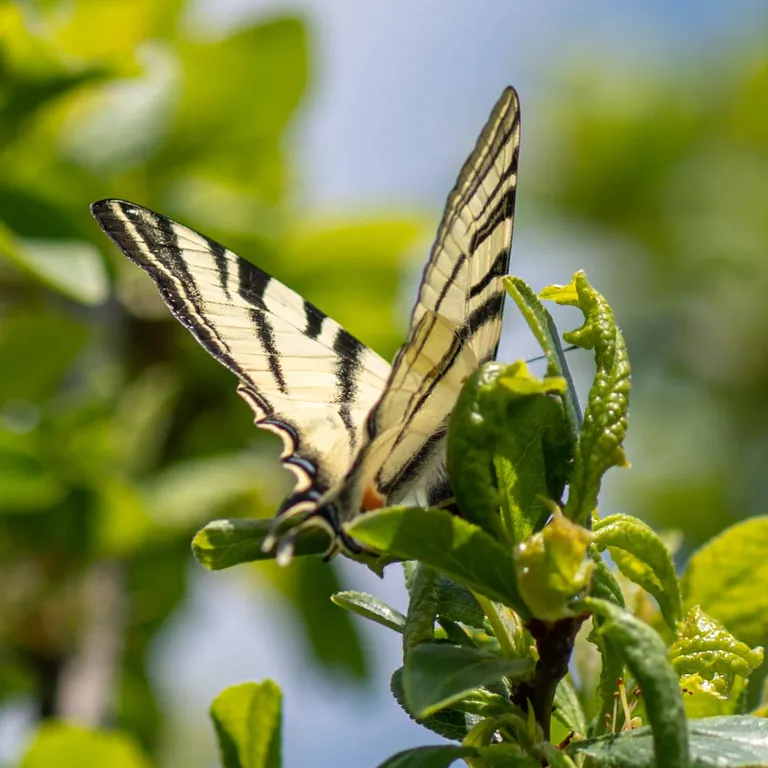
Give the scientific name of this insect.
Iphiclides podalirius
